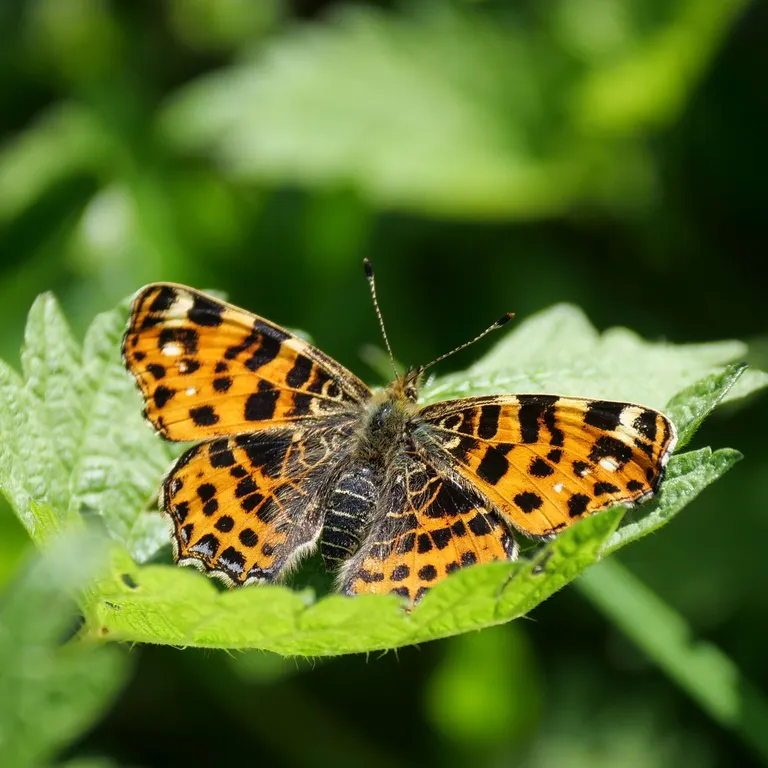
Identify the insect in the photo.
Araschnia levana
